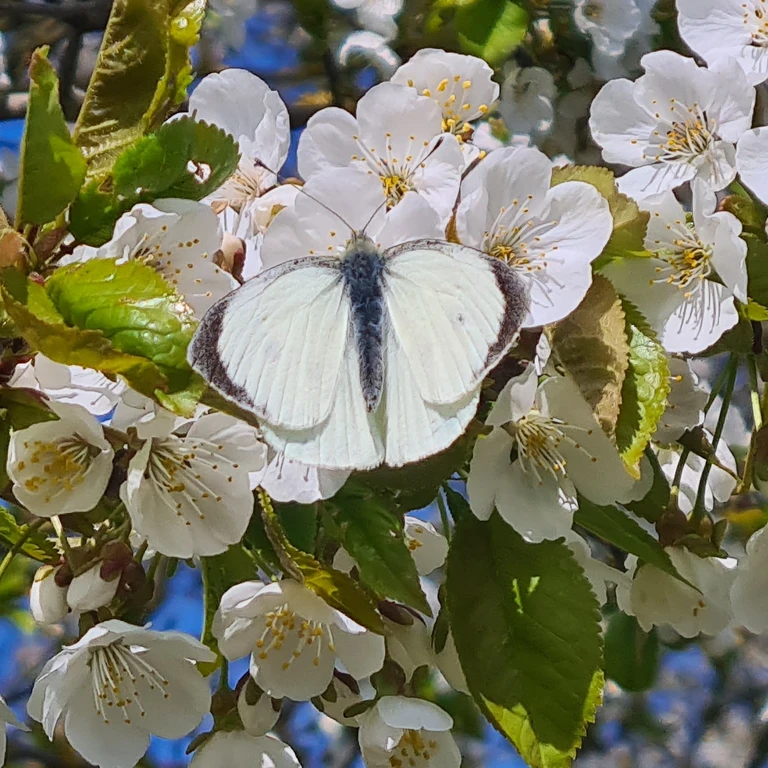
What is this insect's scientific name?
Pieris brassicae
